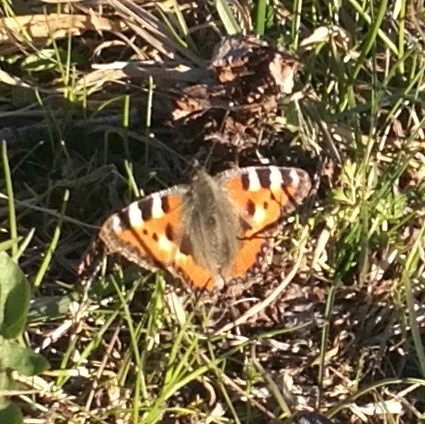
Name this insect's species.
Aglais urticae
